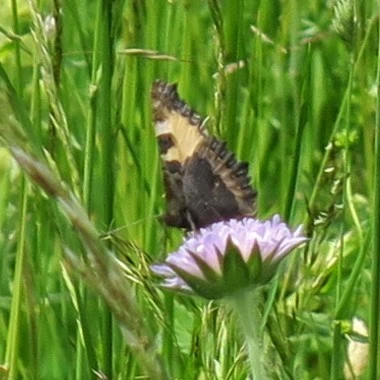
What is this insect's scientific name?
Aglais urticae
